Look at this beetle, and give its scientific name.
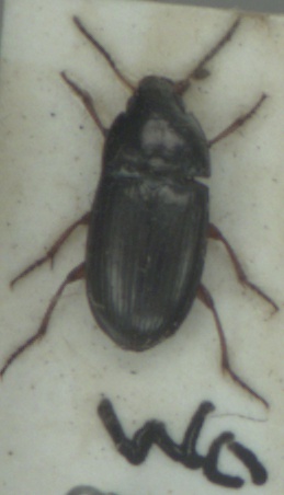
Amara familiaris
